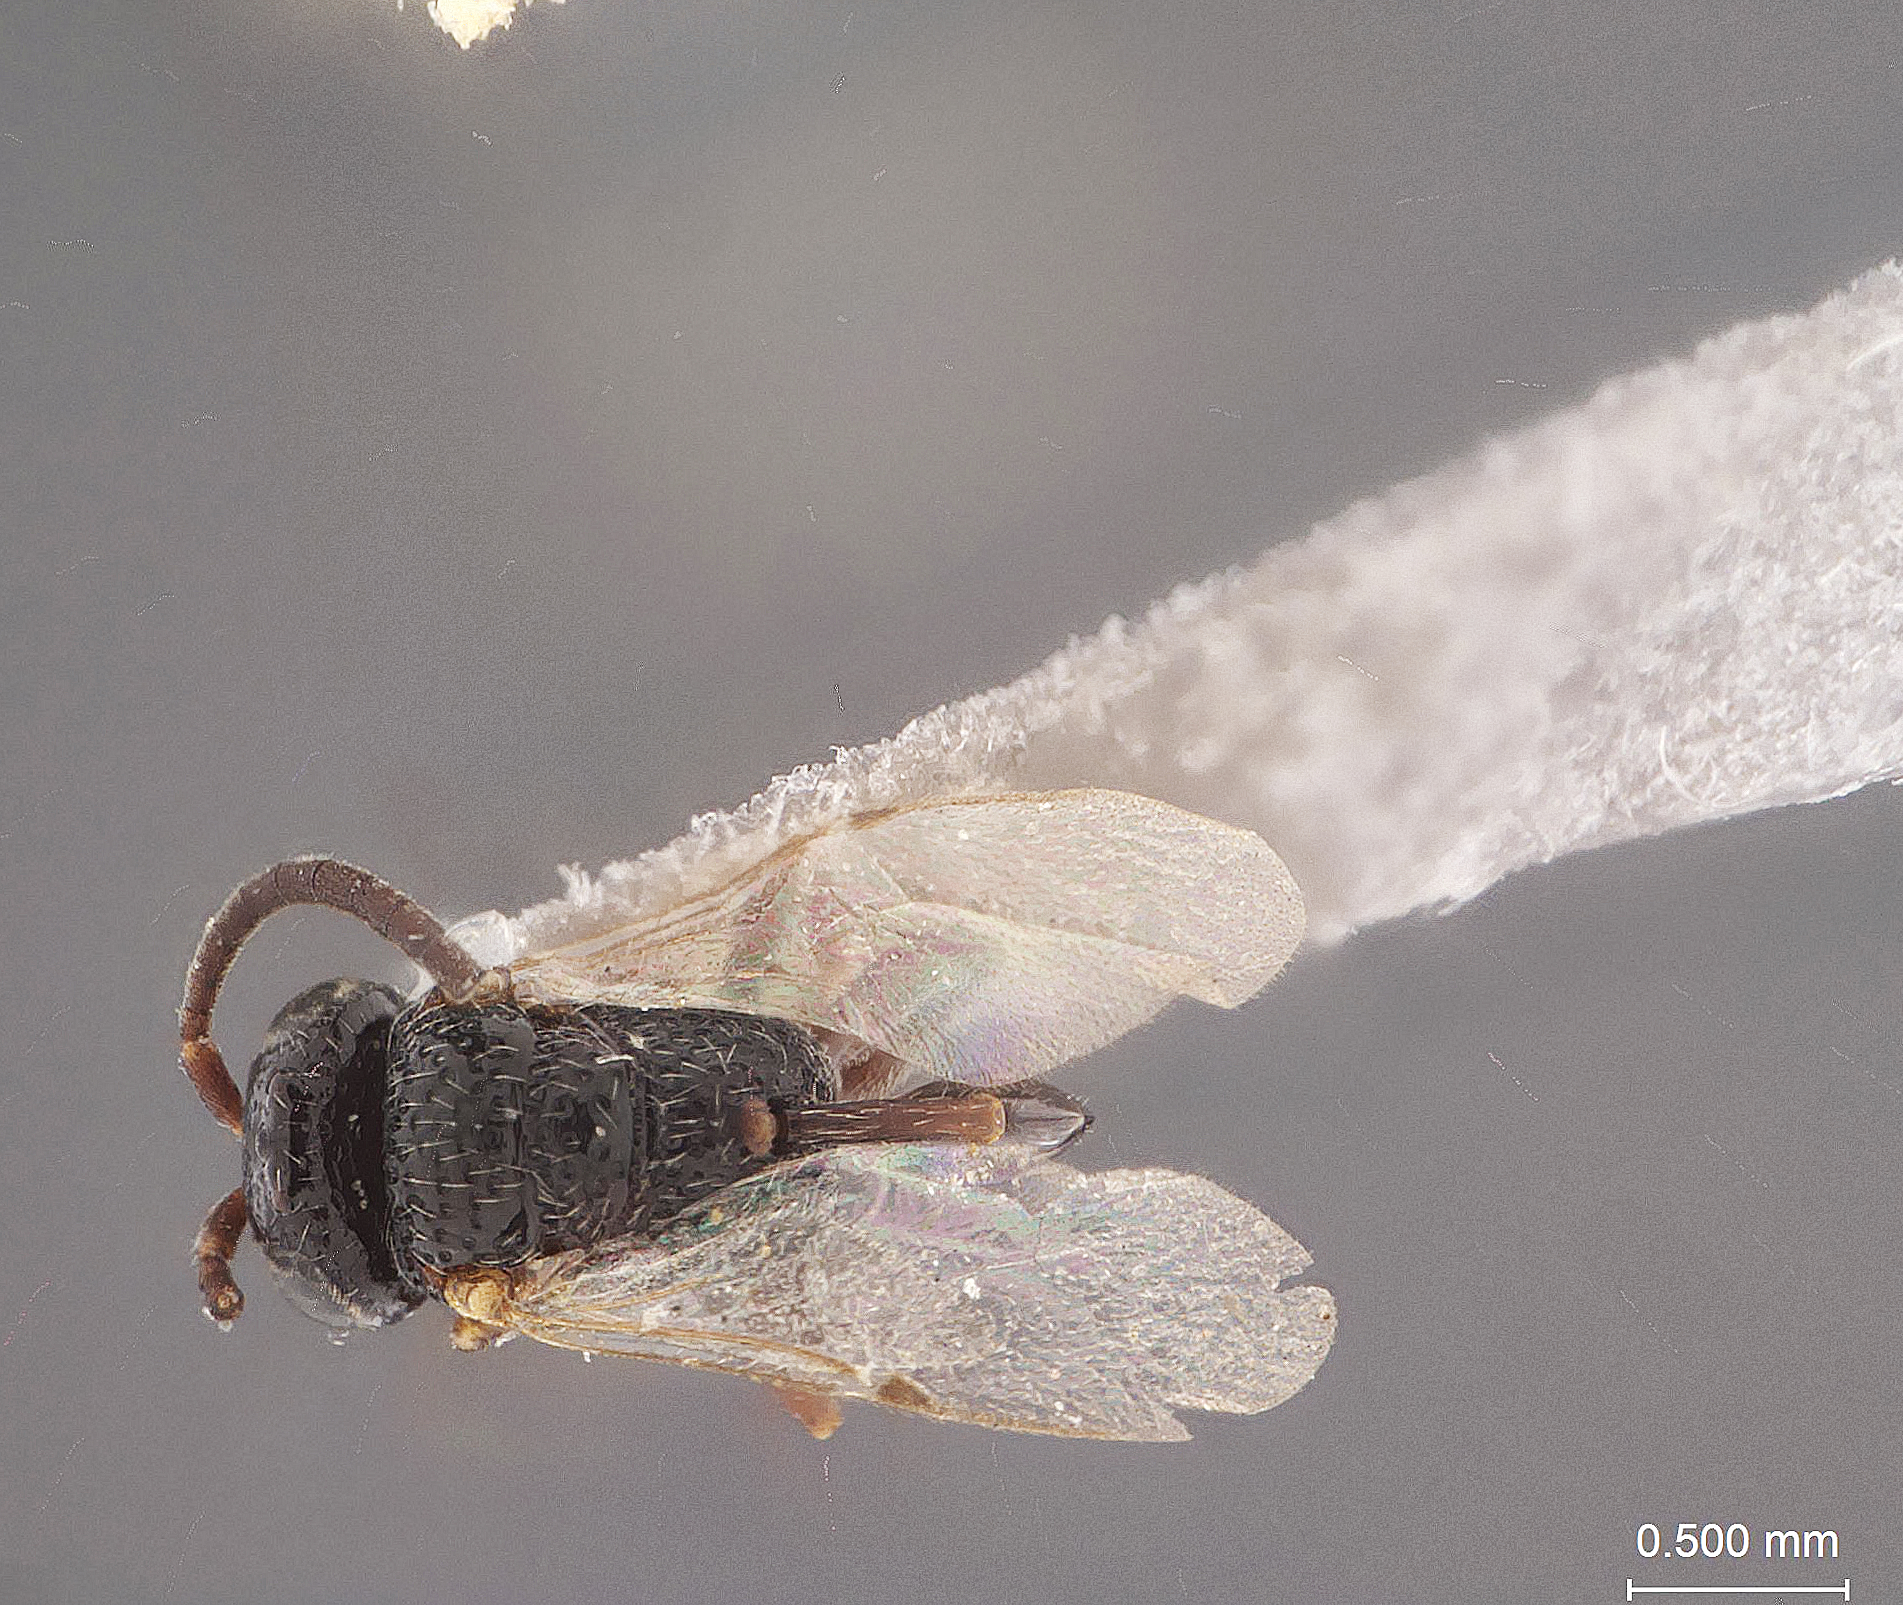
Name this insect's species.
Hyptia floridana
